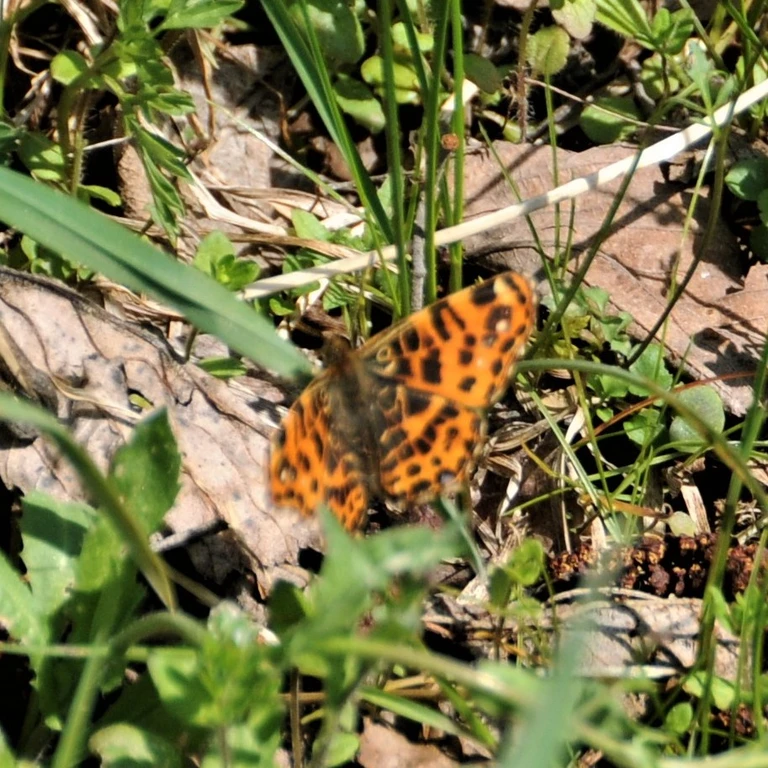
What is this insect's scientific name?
Araschnia levana
